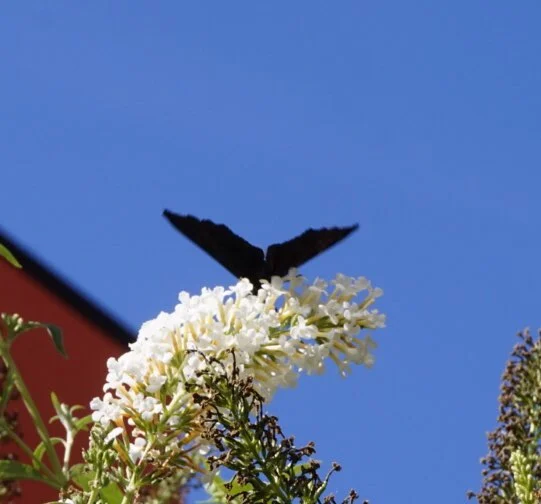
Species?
Aglais io
